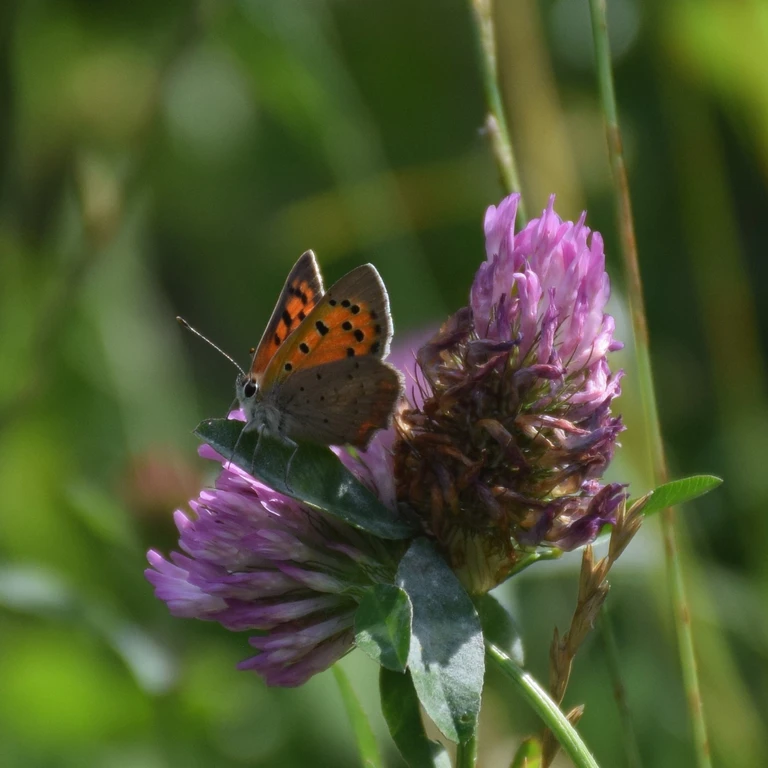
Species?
Lycaena phlaeas
